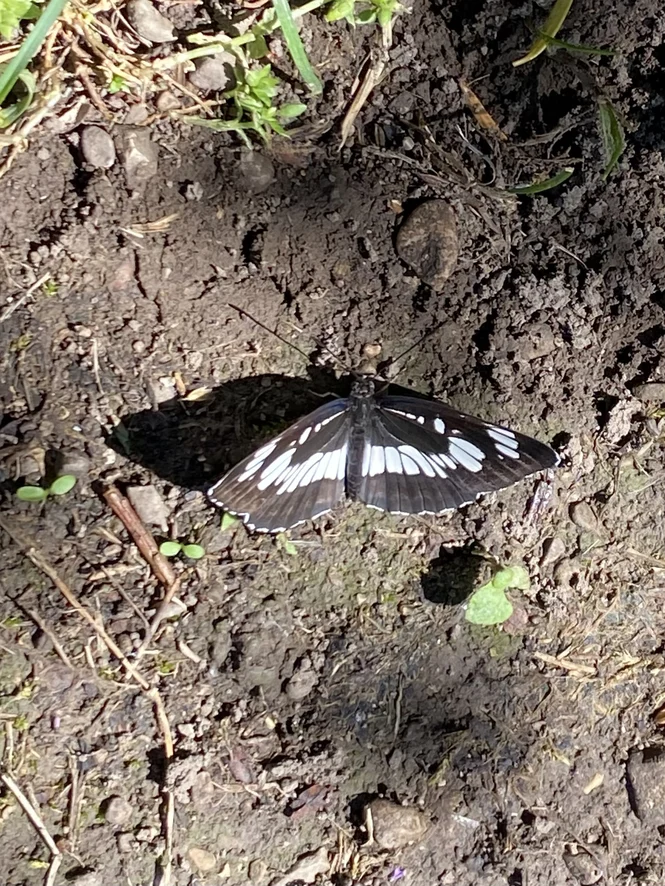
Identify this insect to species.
Neptis rivularis
